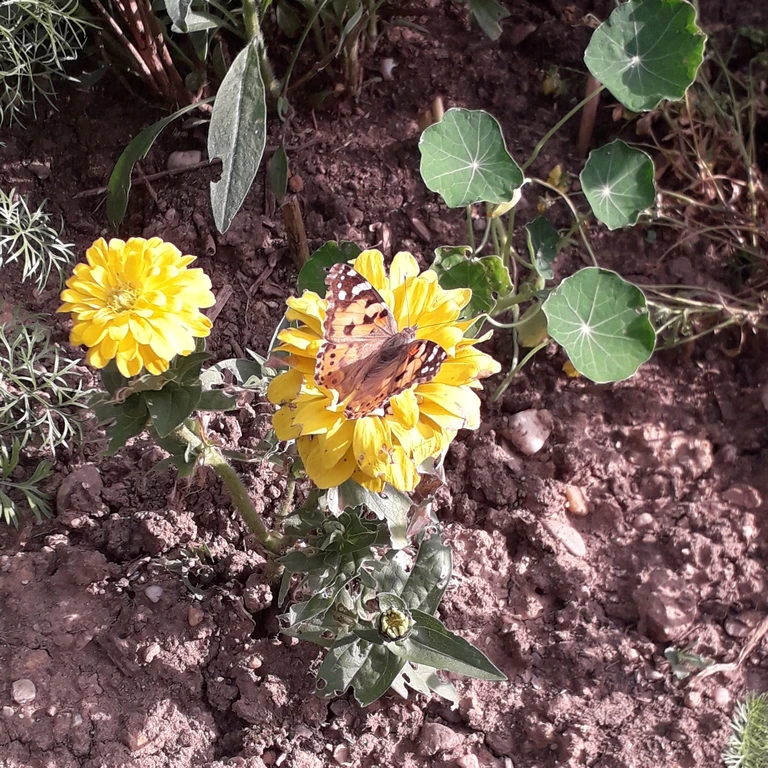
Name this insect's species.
Vanessa cardui
